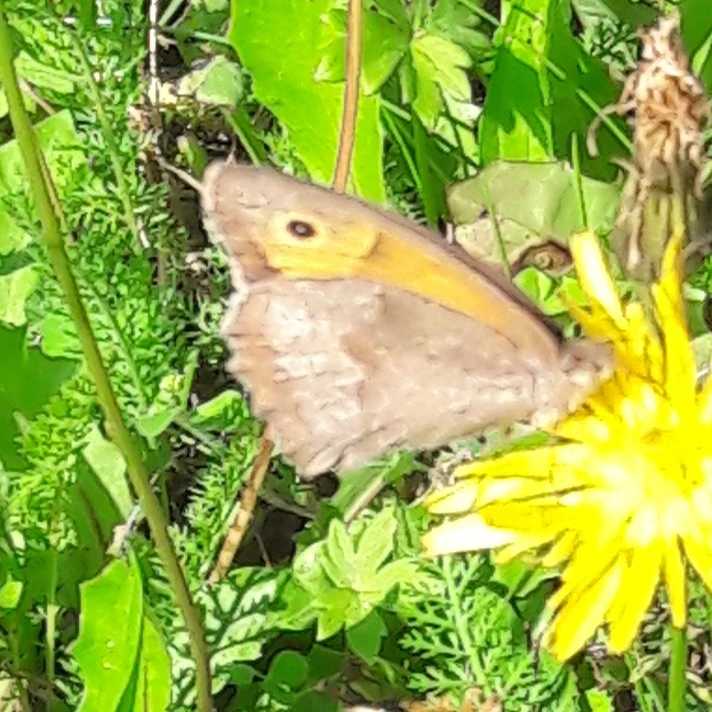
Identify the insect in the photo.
Maniola jurtina
